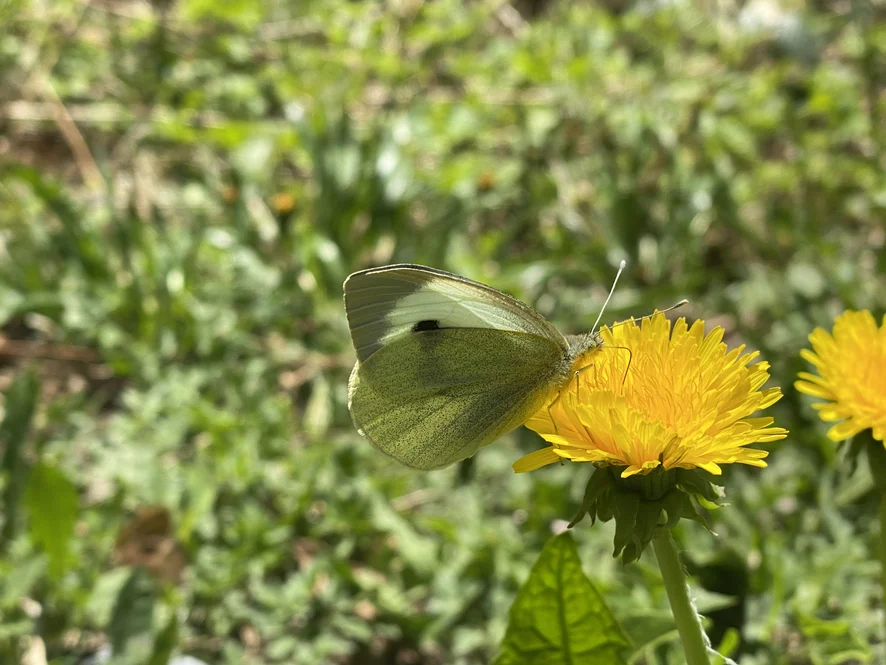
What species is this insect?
Pieris brassicae
